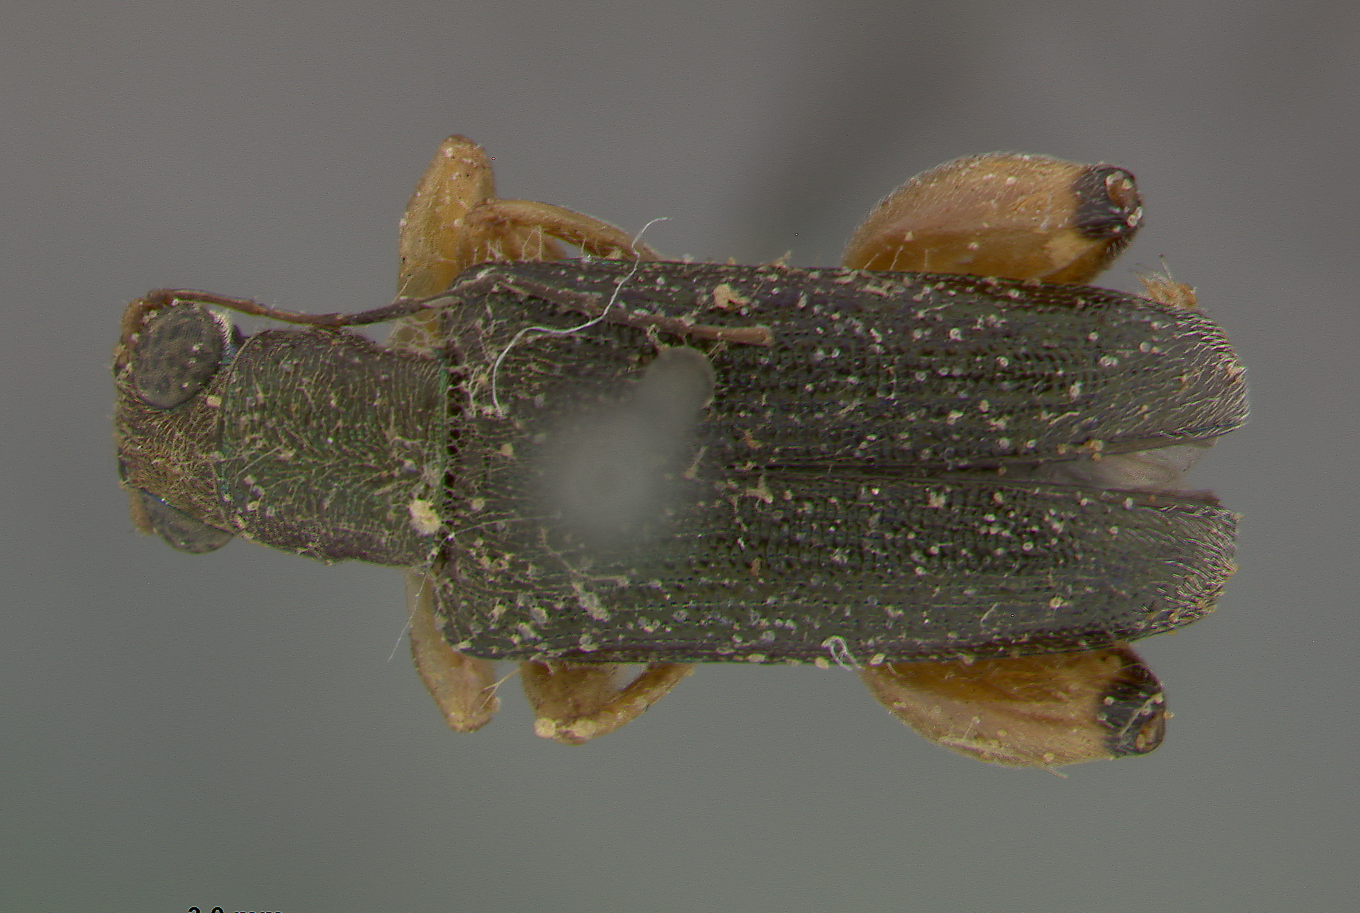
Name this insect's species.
Megascelis dubiosa
